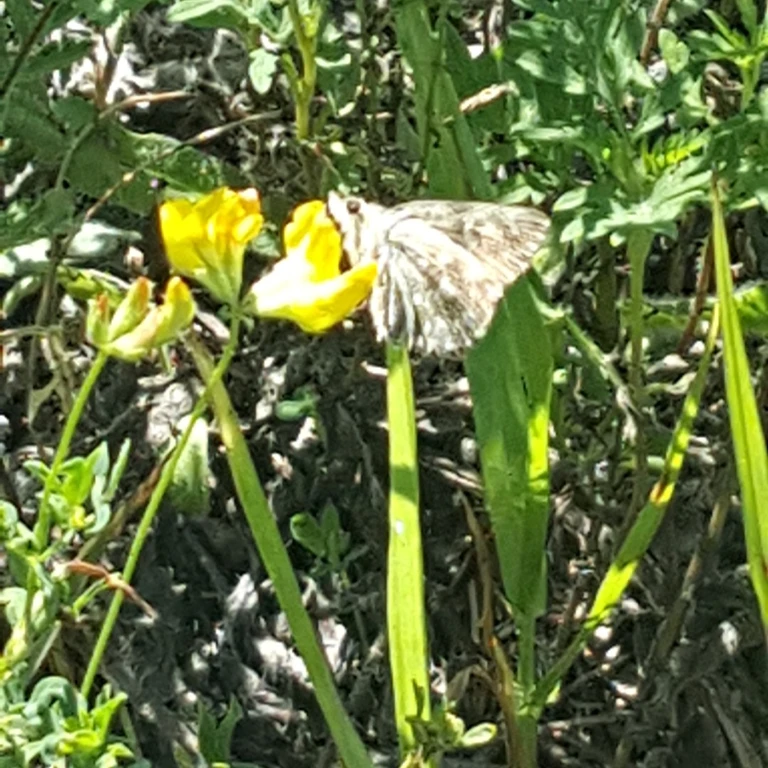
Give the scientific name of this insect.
Carcharodus alceae
